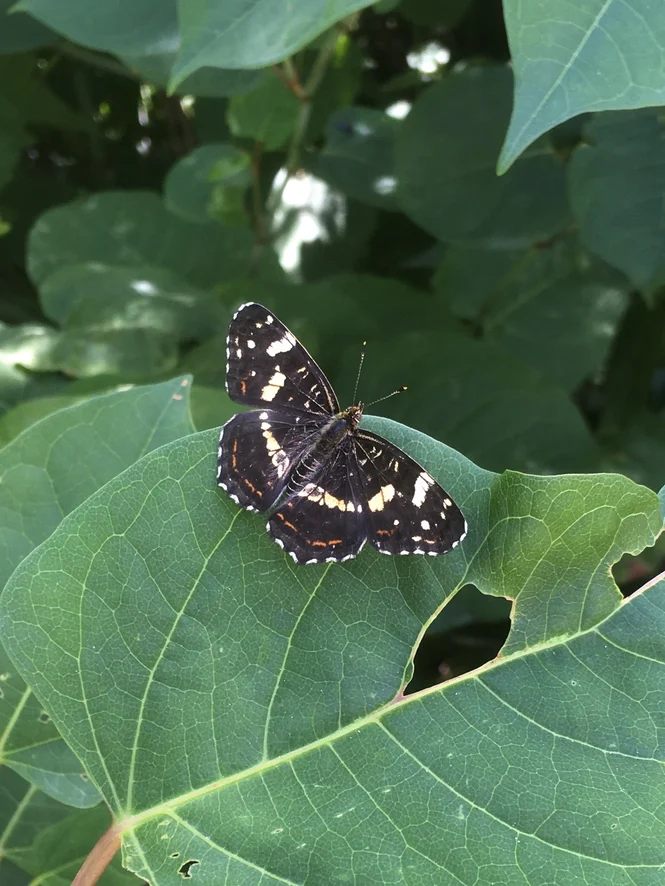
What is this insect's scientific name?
Araschnia levana
